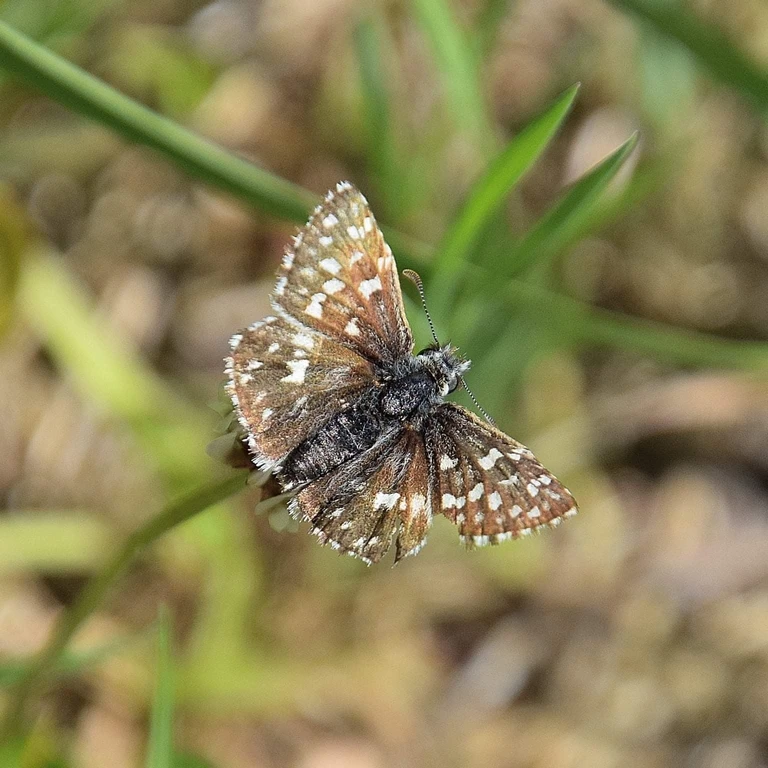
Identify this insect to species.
Pyrgus malvae
